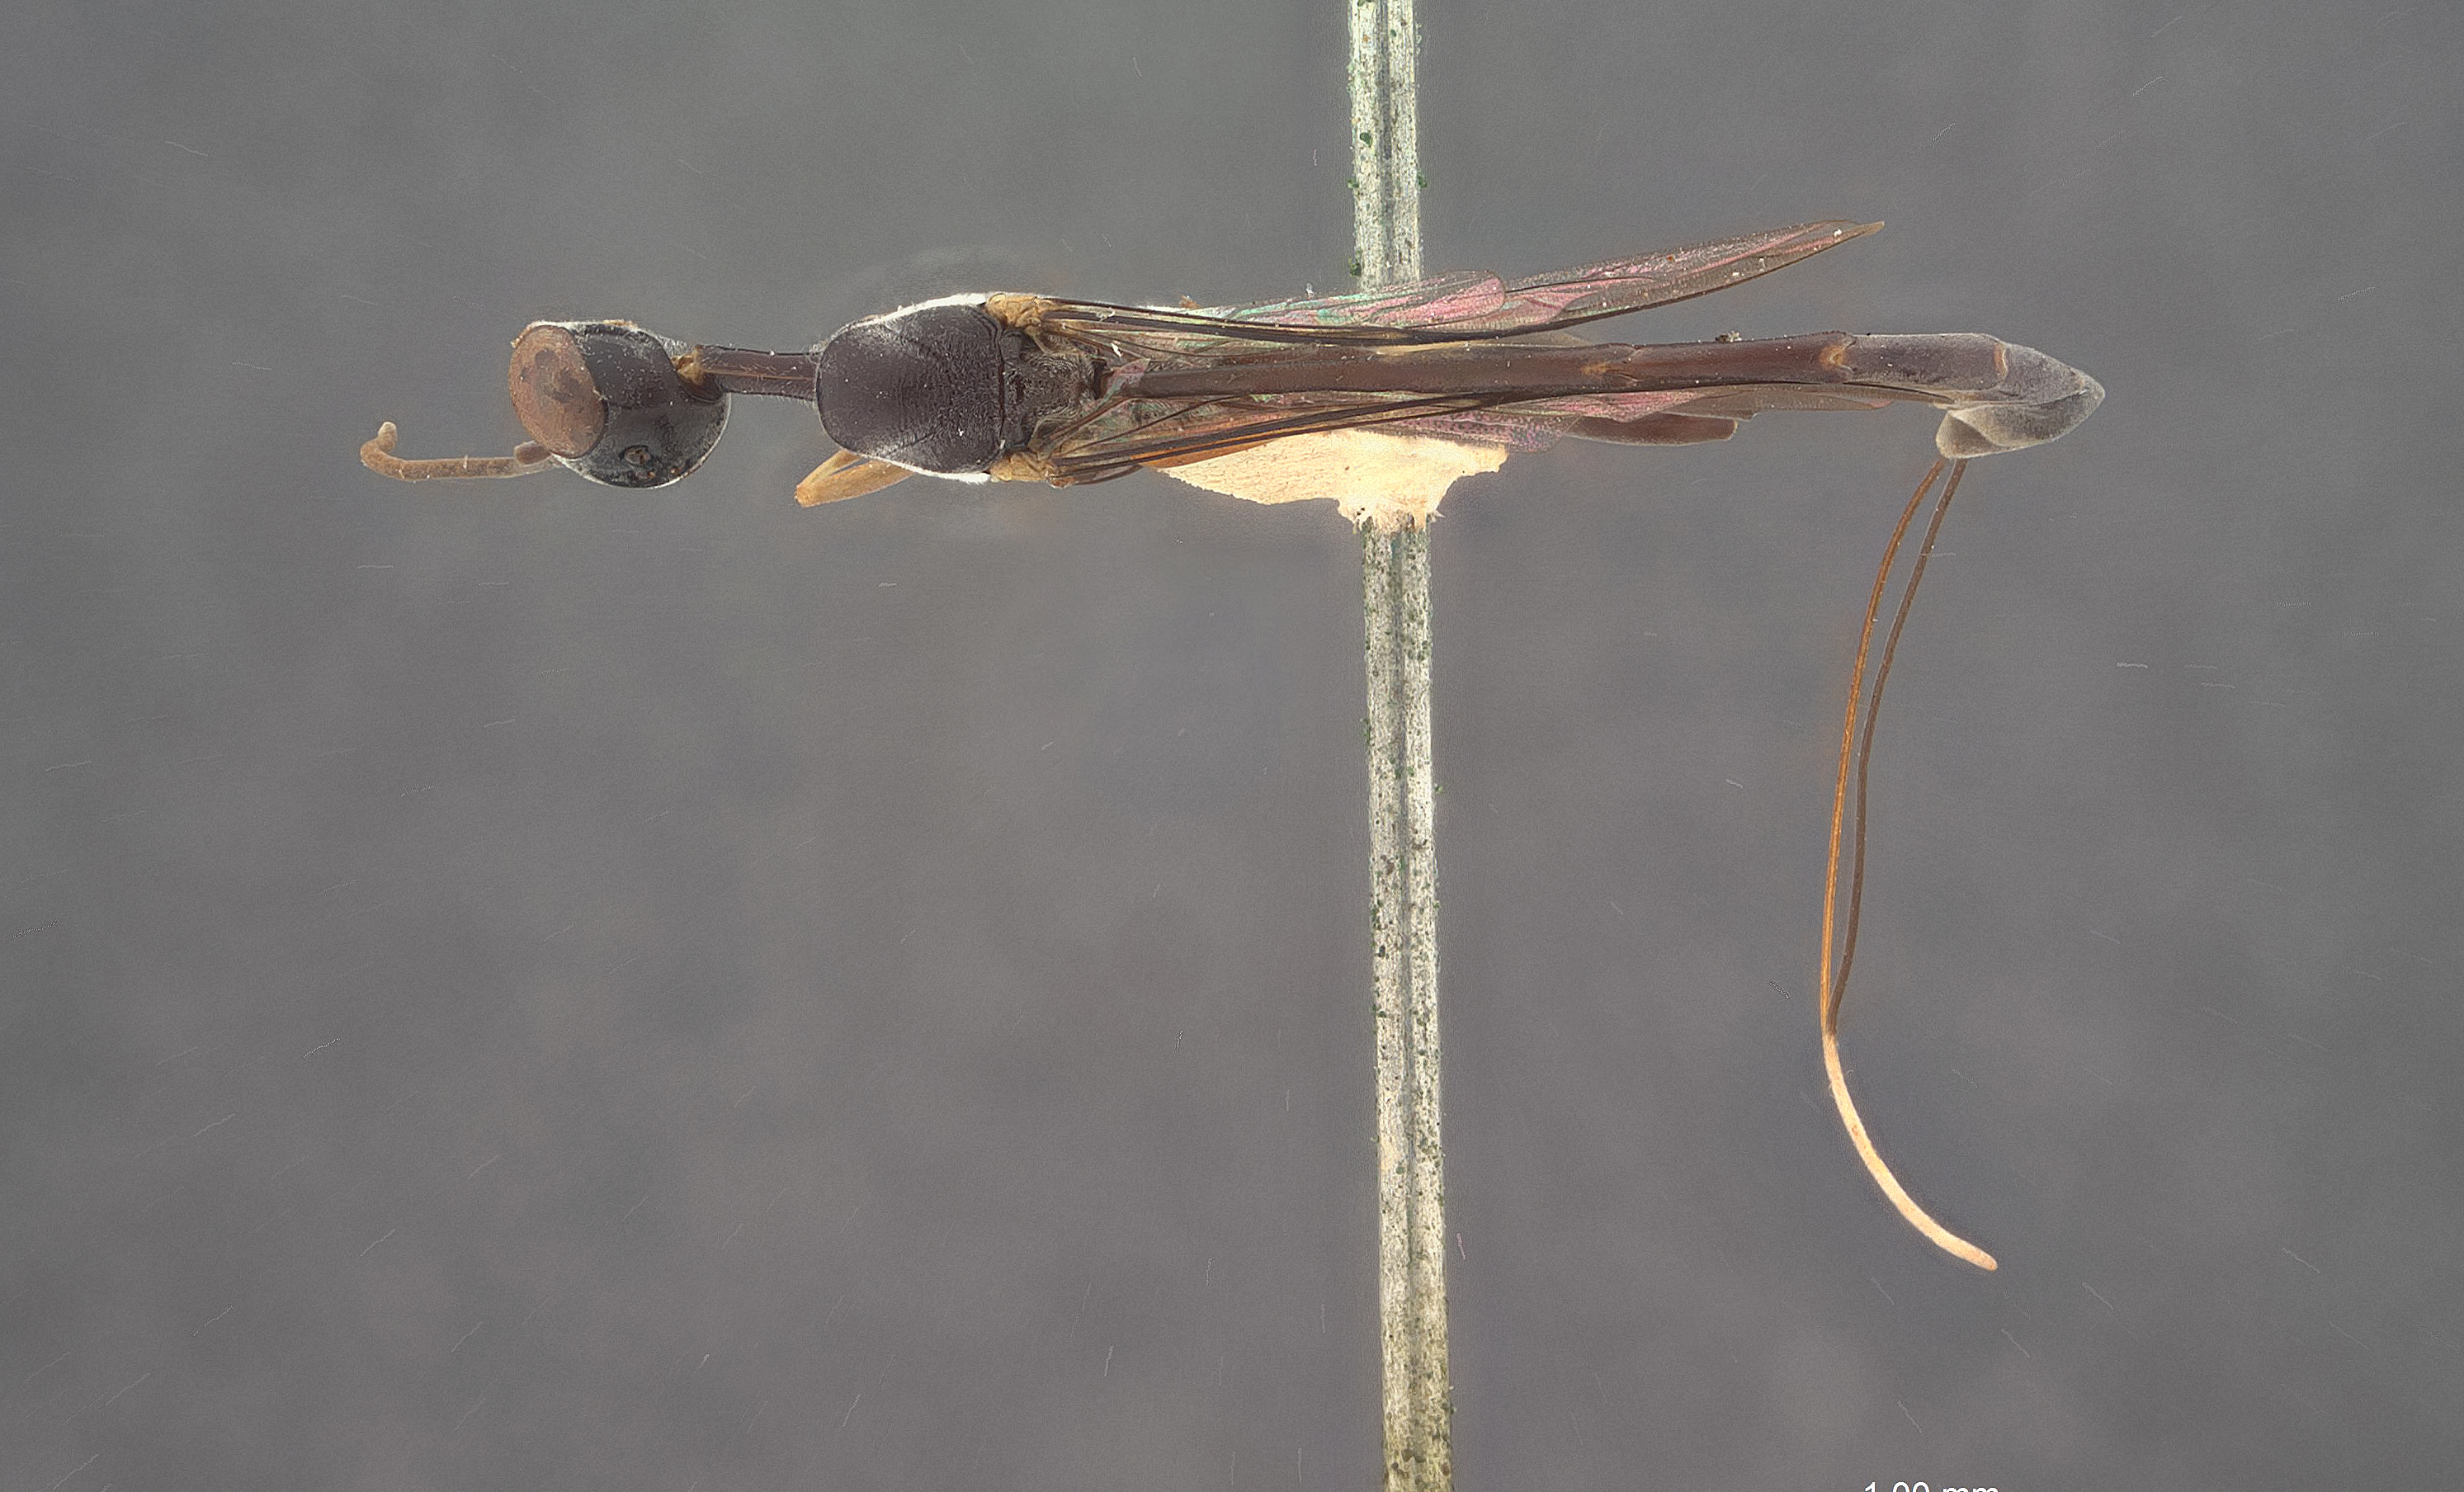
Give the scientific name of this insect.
Gasteruption subhamatum
